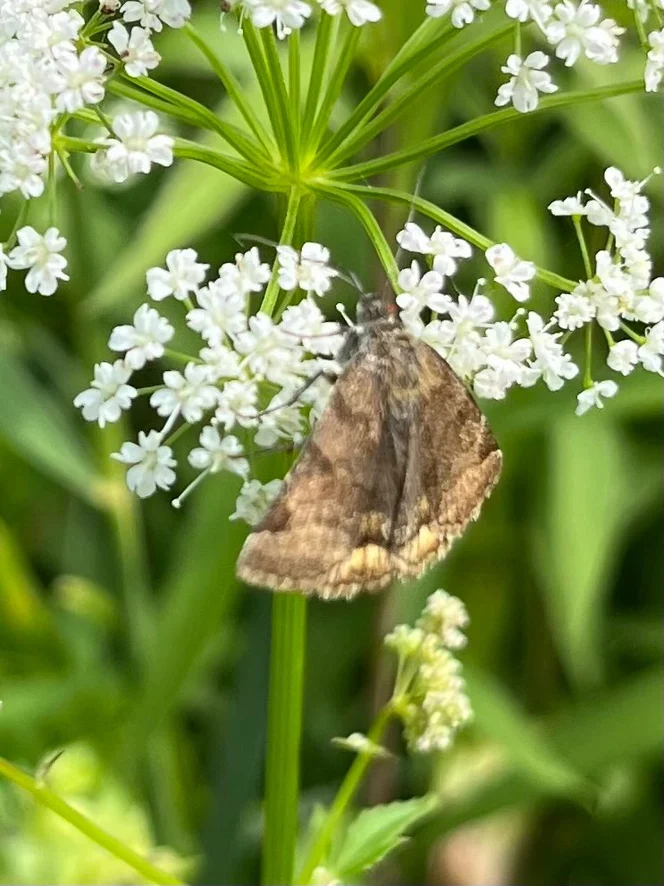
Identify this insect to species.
Euclidia glyphica
